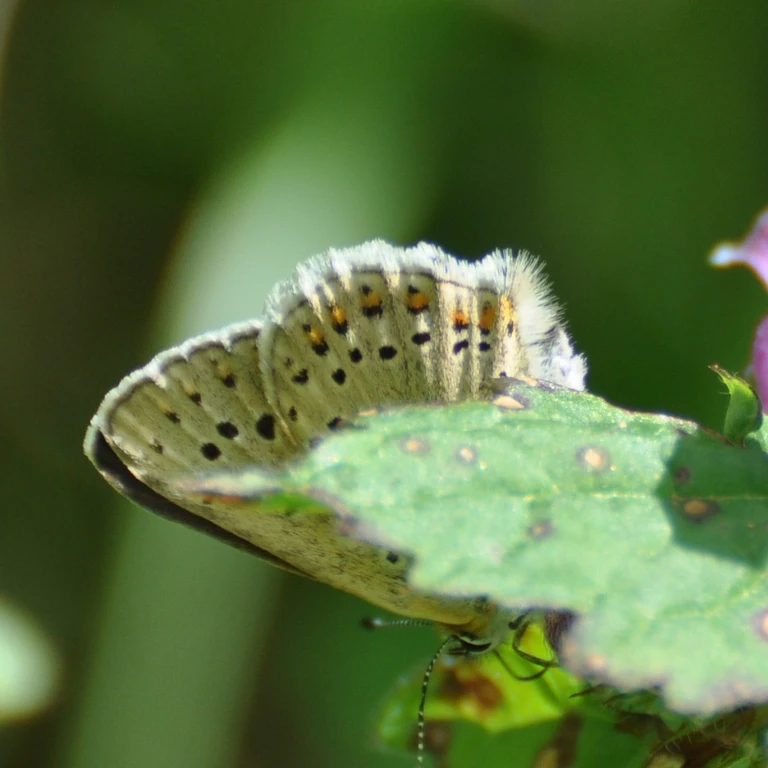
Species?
Lycaena tityrus (also Loweia tityrus)
